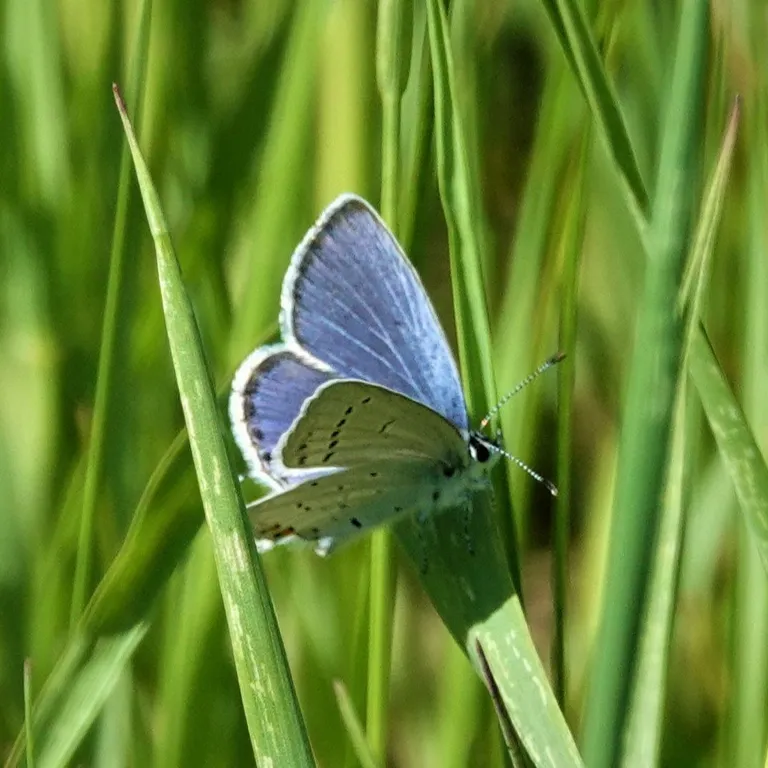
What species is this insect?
Cupido argiades (also Elkalyce argiades)
